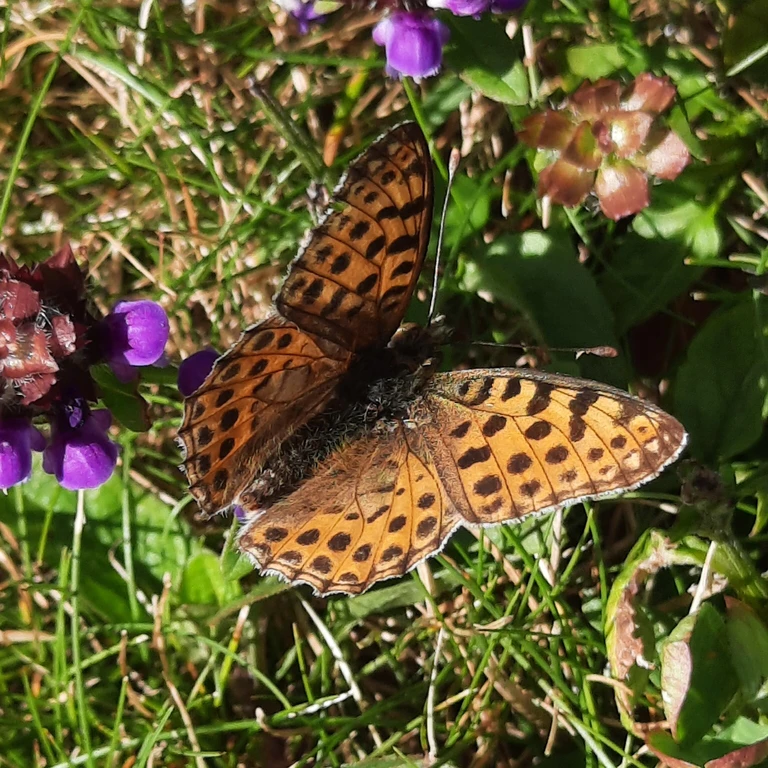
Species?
Issoria lathonia
